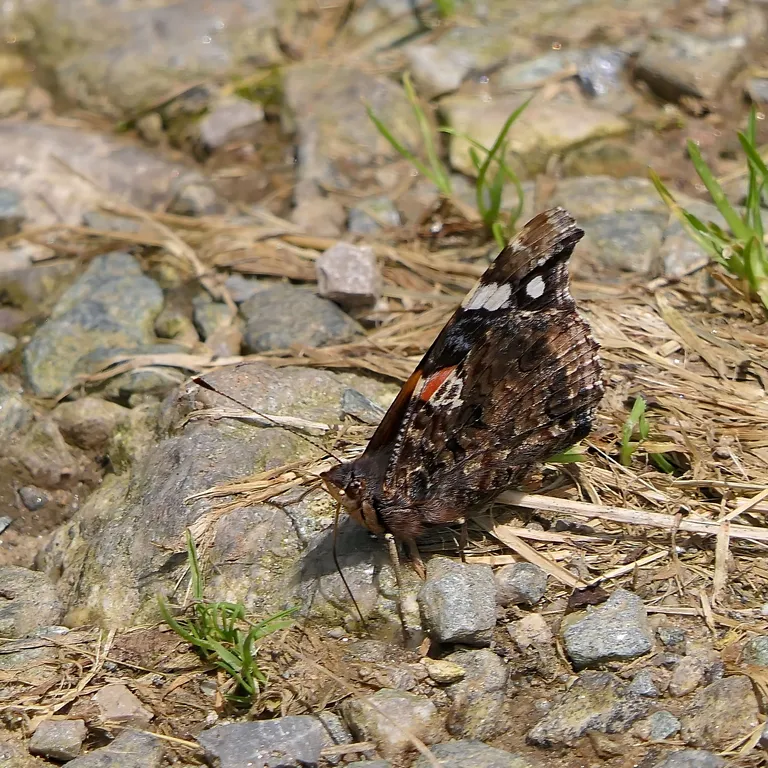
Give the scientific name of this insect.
Vanessa atalanta
